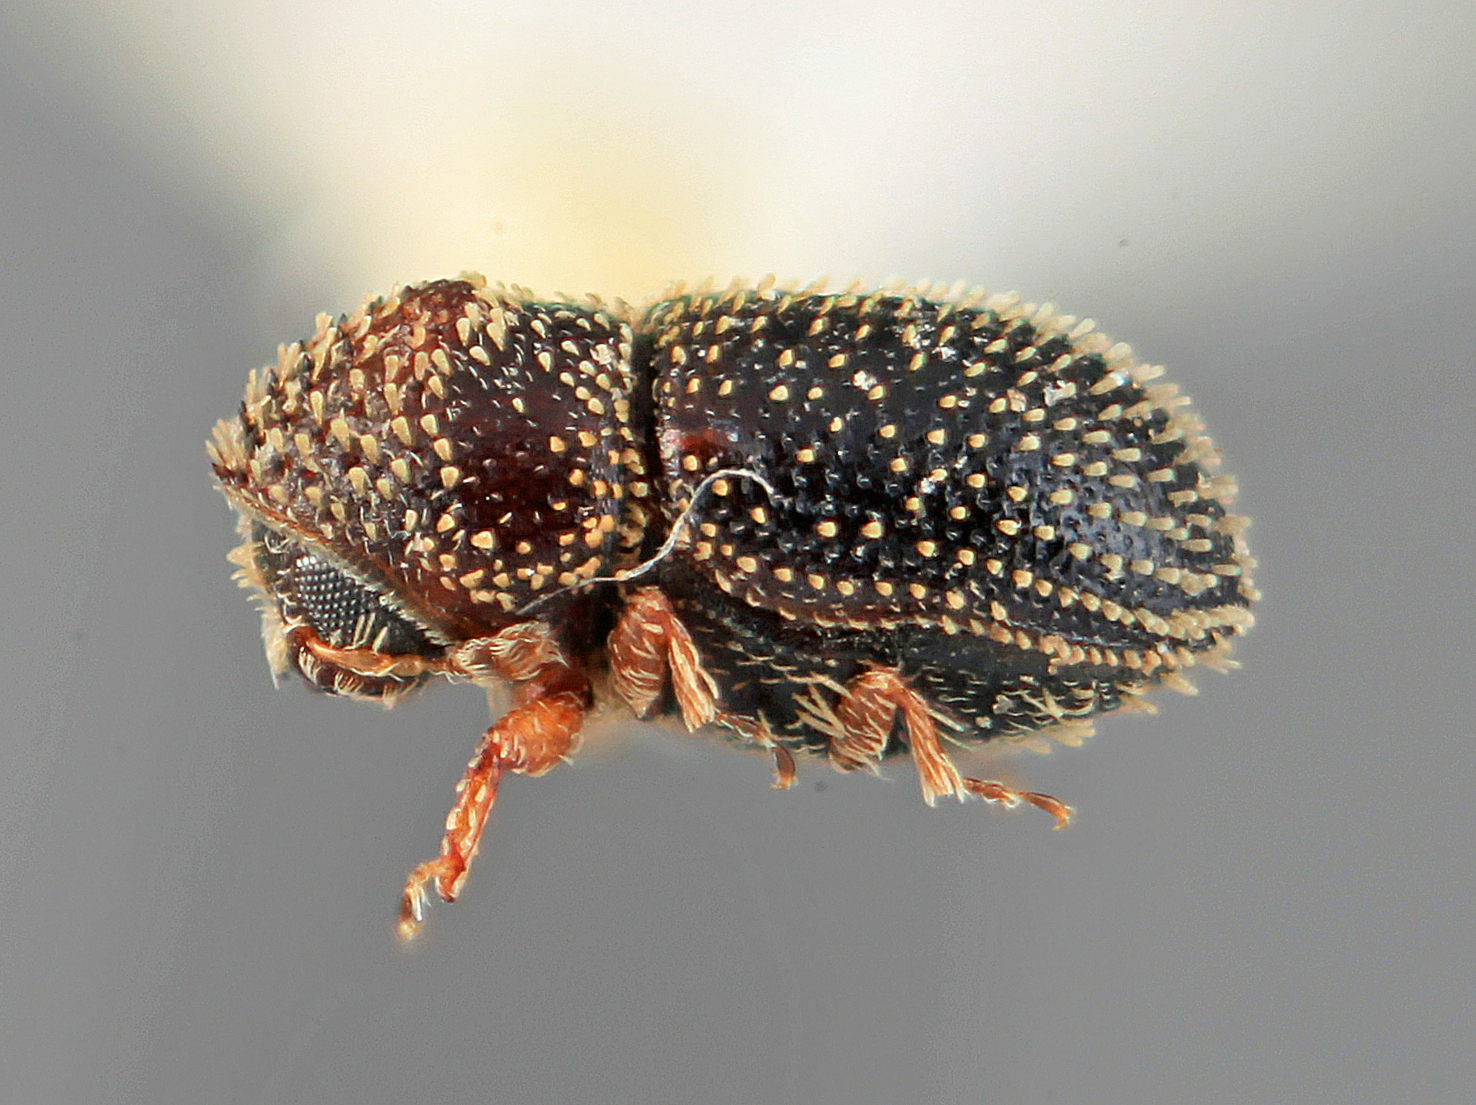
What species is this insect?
Pseudothysanoes furvus
